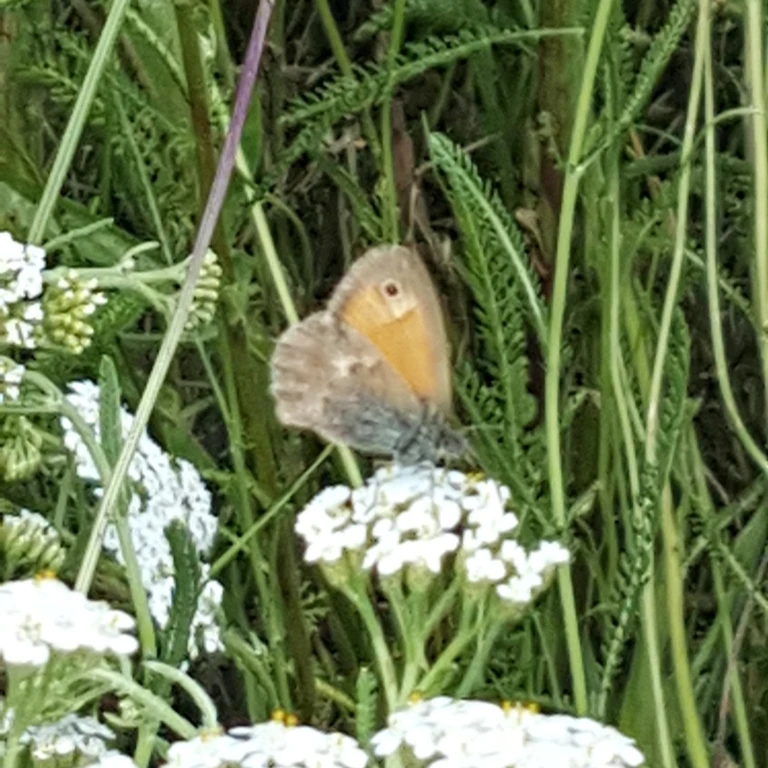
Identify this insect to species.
Coenonympha pamphilus
